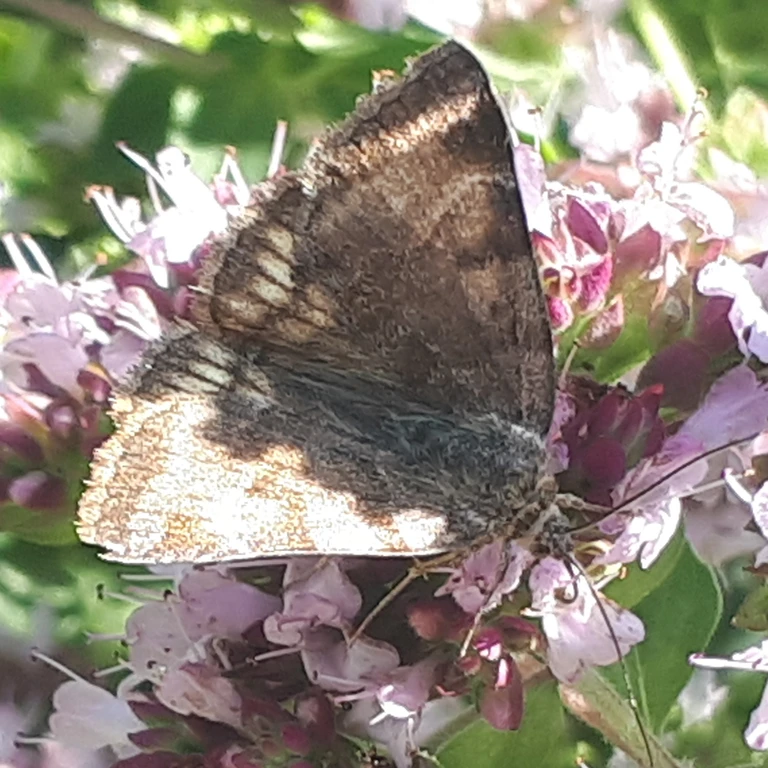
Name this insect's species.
Euclidia glyphica
